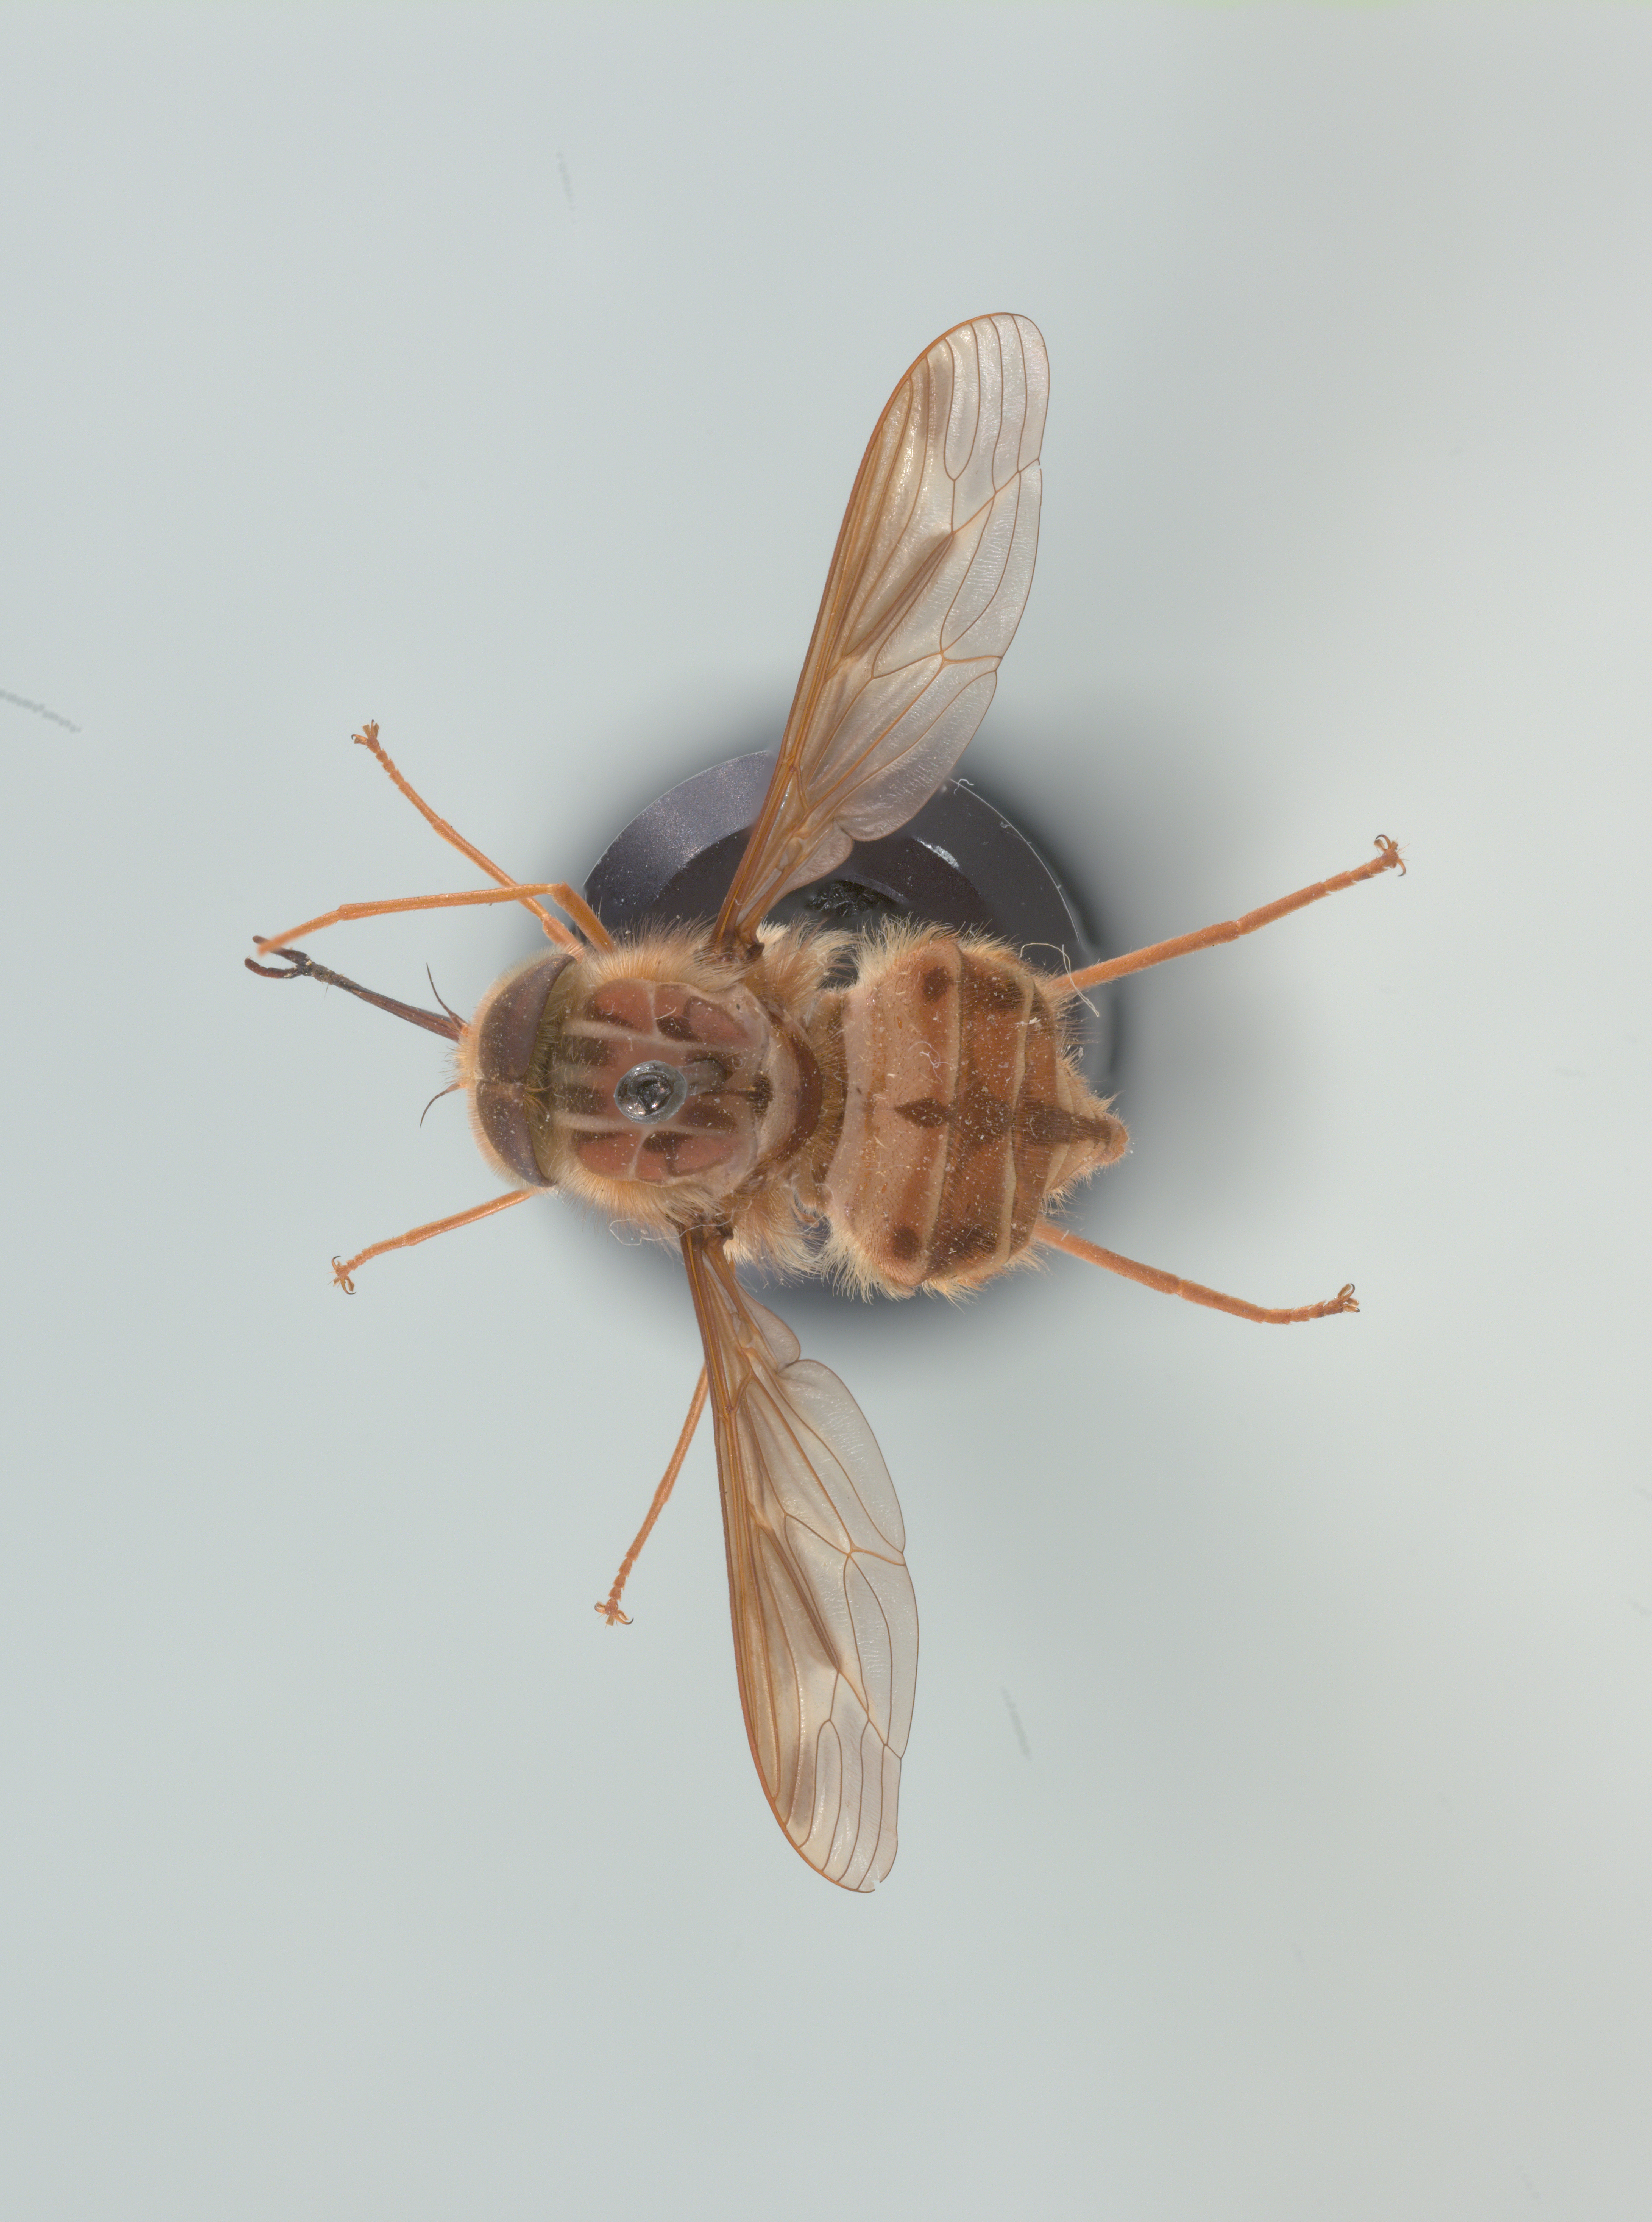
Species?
Hirmoneura nubipennis (also Trichophthalma nubipennis)
